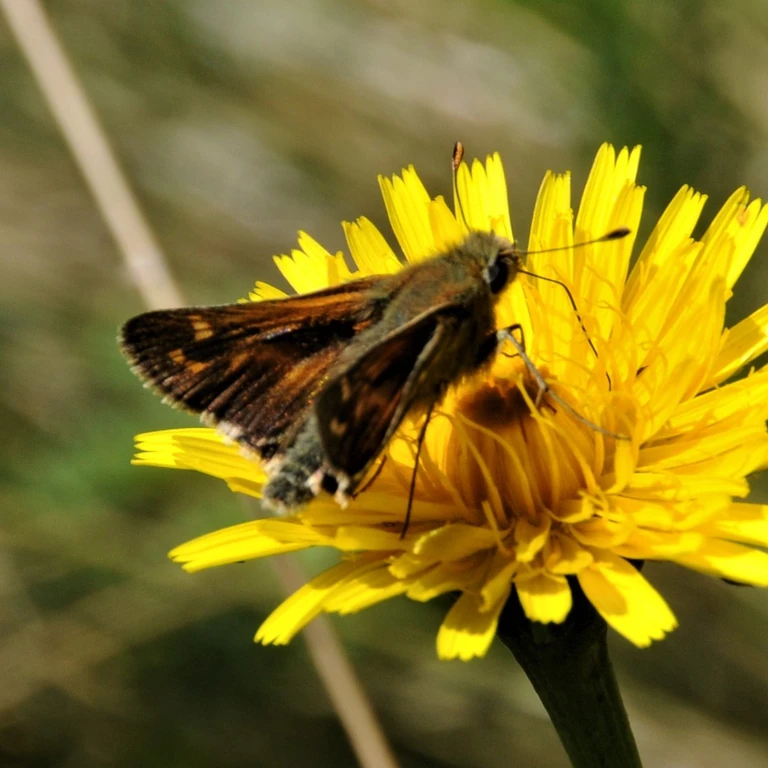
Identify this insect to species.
Hesperia comma
